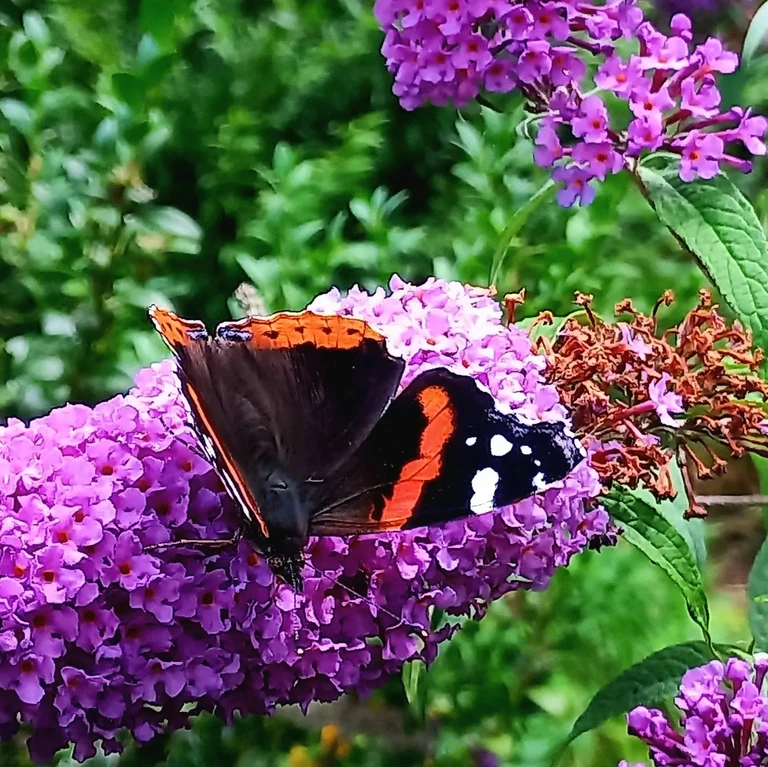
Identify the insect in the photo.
Vanessa atalanta
